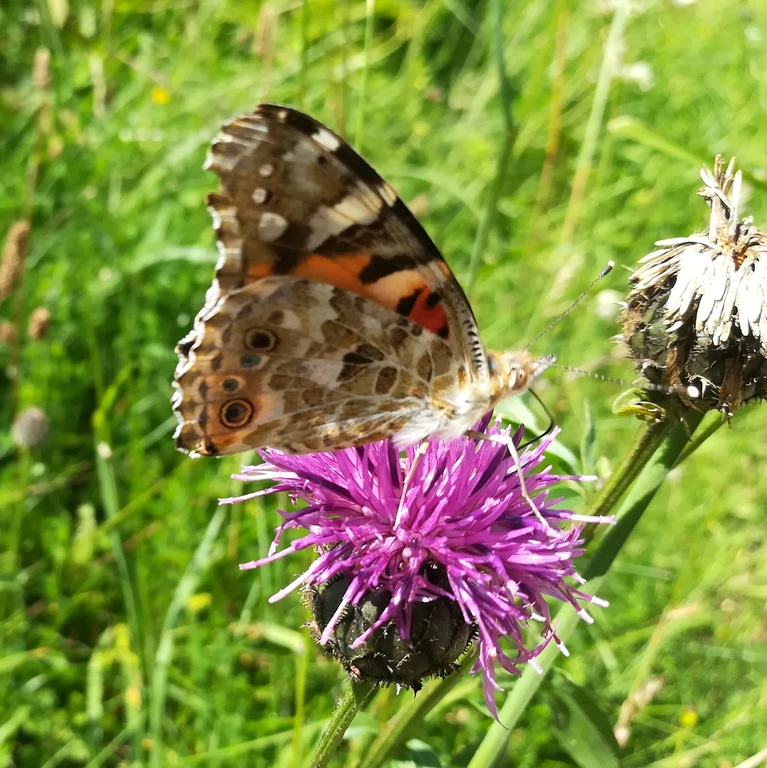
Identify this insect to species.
Vanessa cardui
